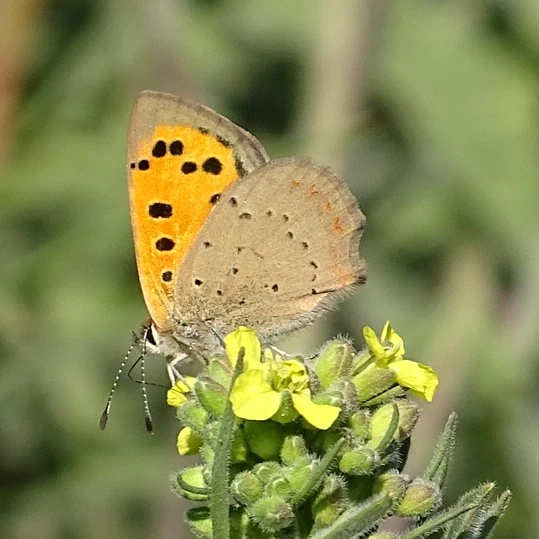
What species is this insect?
Lycaena phlaeas
